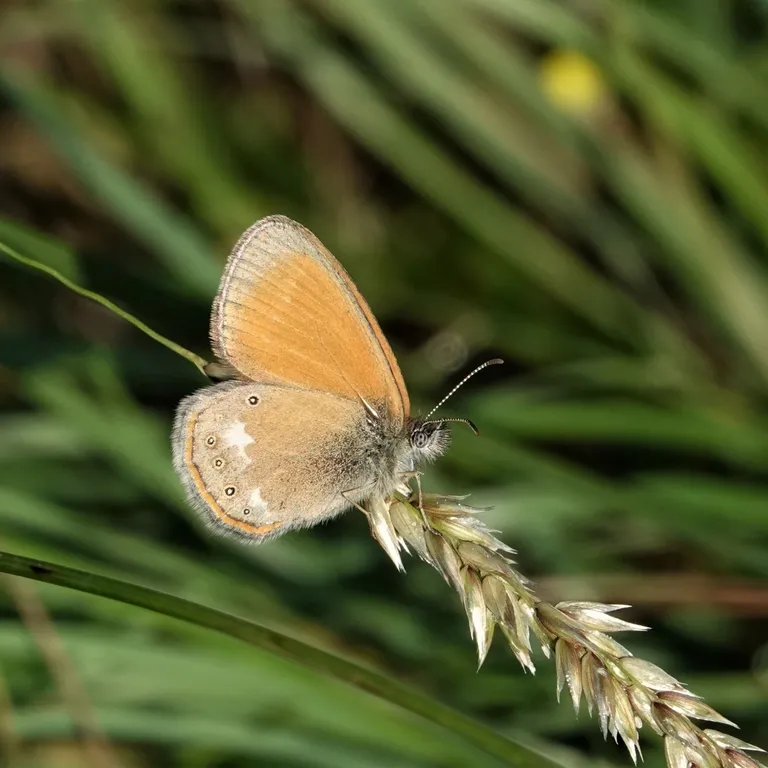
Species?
Coenonympha glycerion (also Coenonympha iphis)
